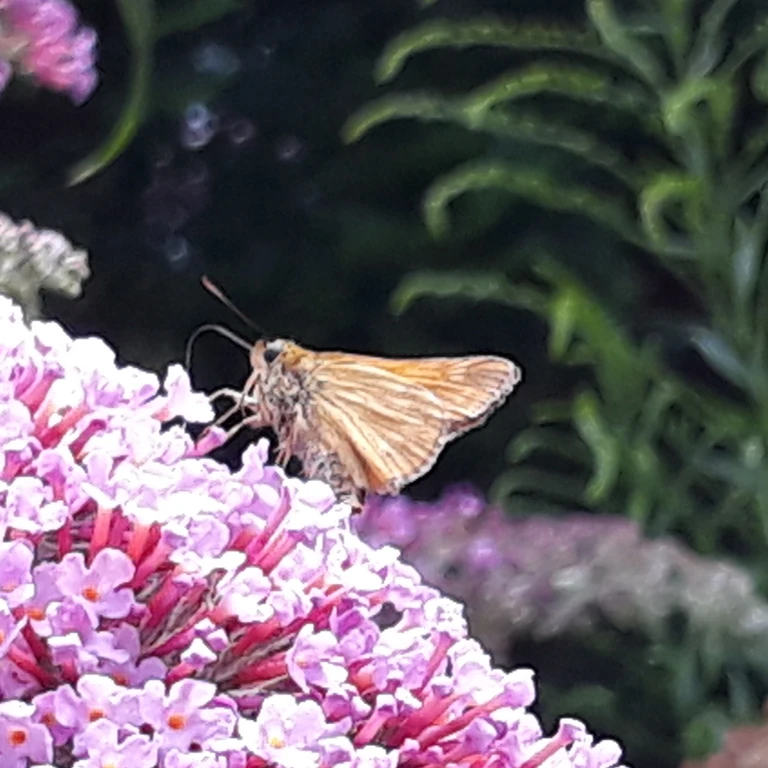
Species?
Ochlodes sylvanus (also Ochlodes venata)
